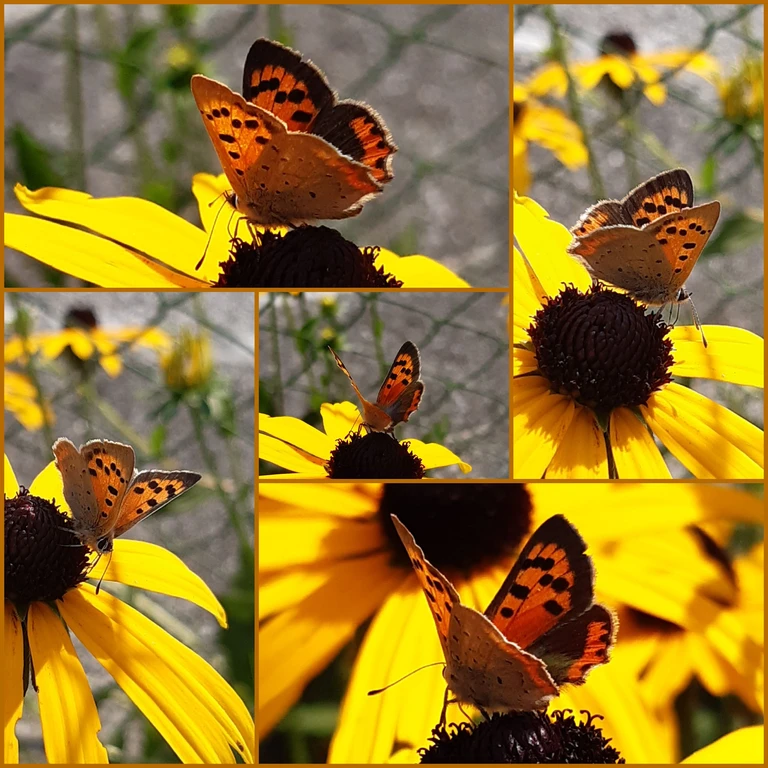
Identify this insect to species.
Lycaena phlaeas
